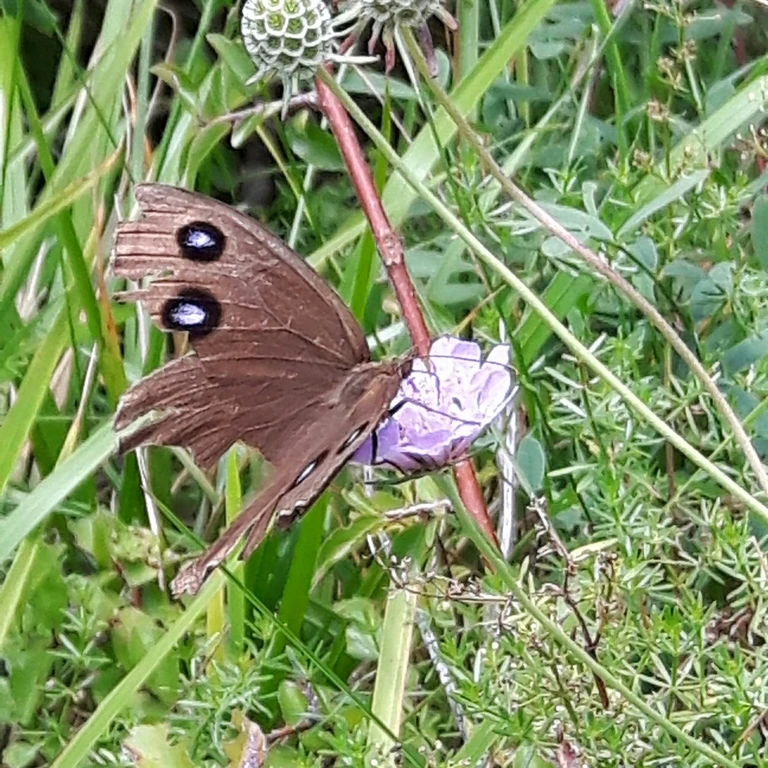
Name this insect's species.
Minois dryas
